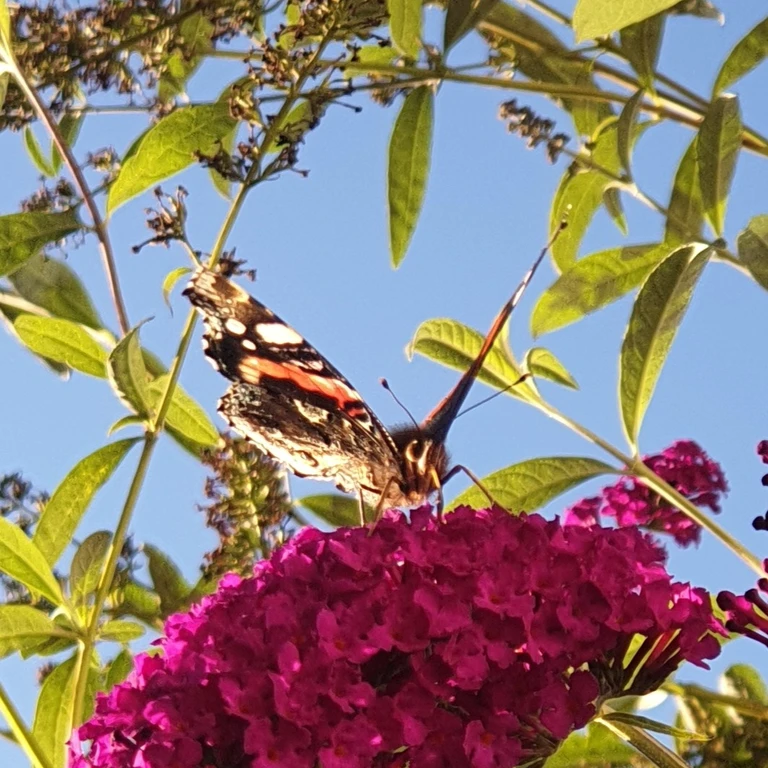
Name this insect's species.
Vanessa atalanta
